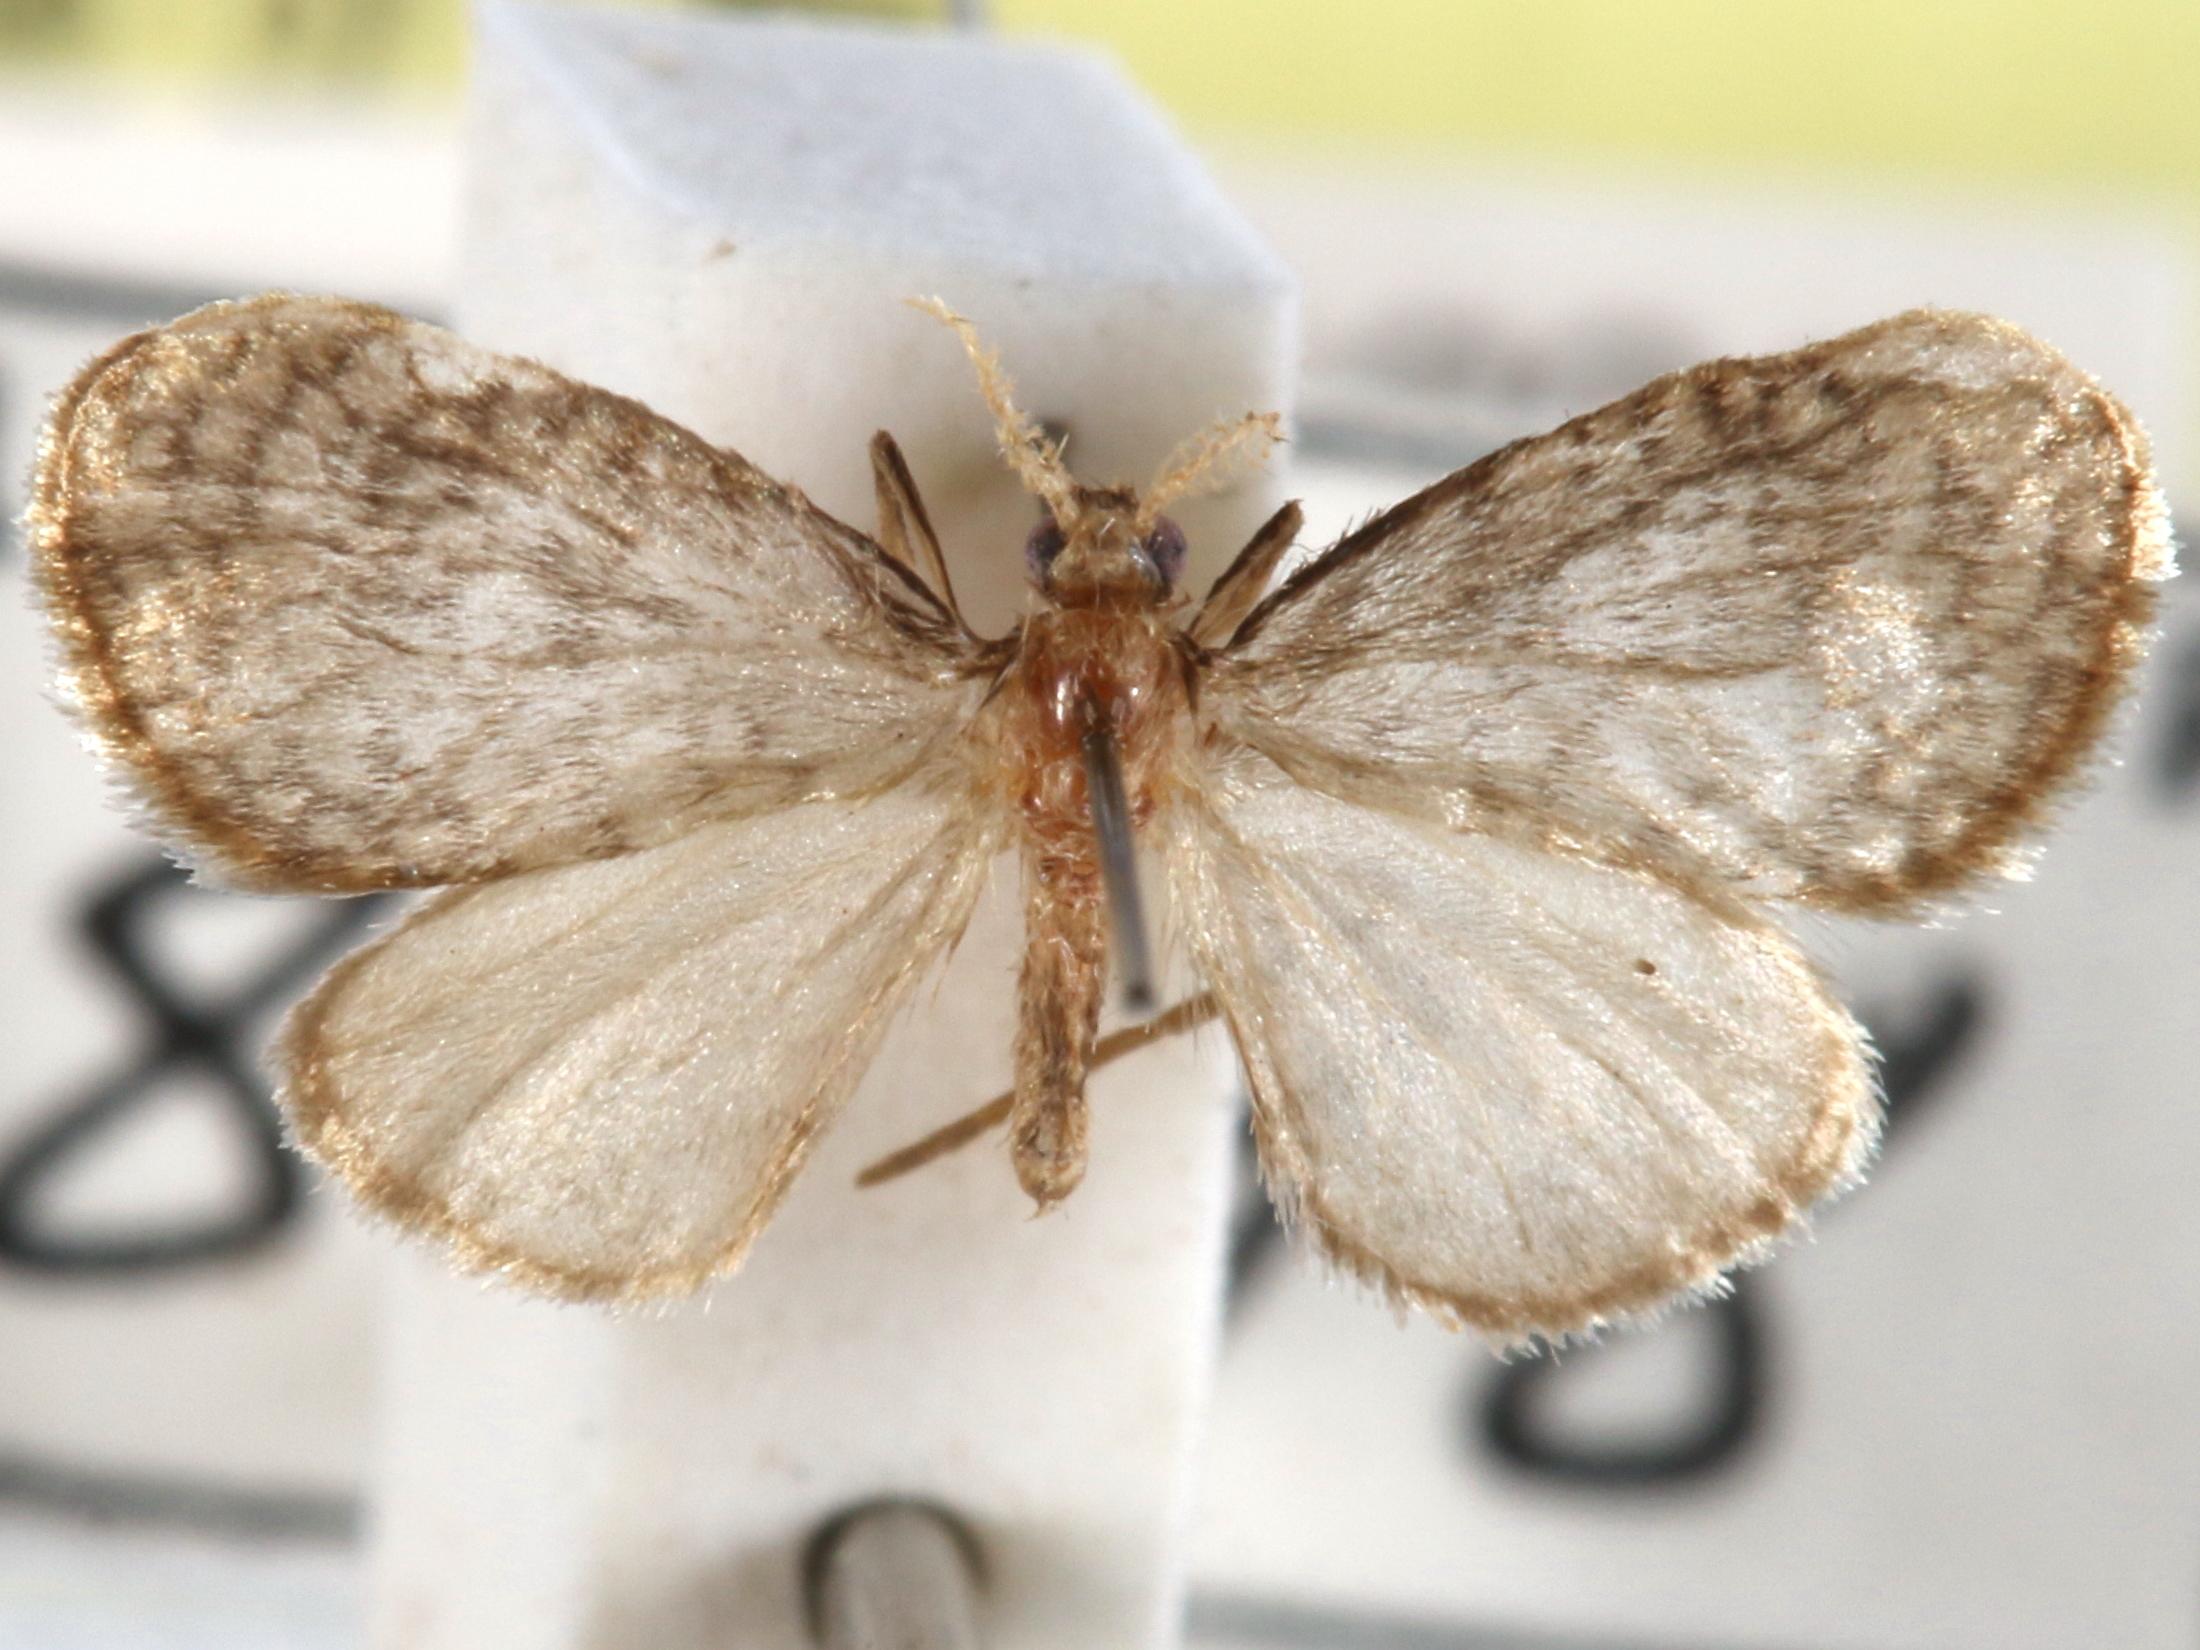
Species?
Paucivena reticulata
